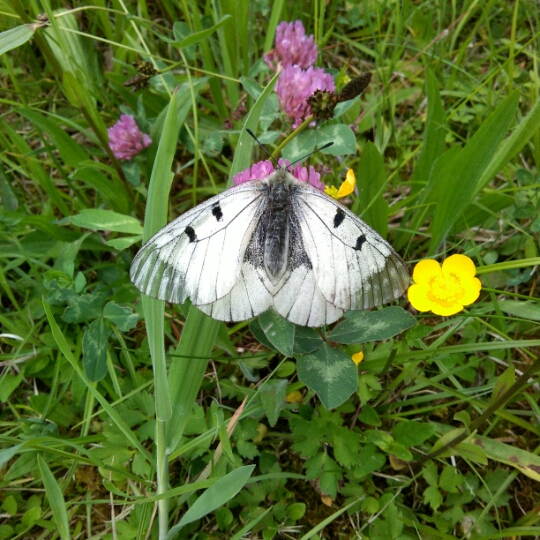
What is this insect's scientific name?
Parnassius mnemosyne
